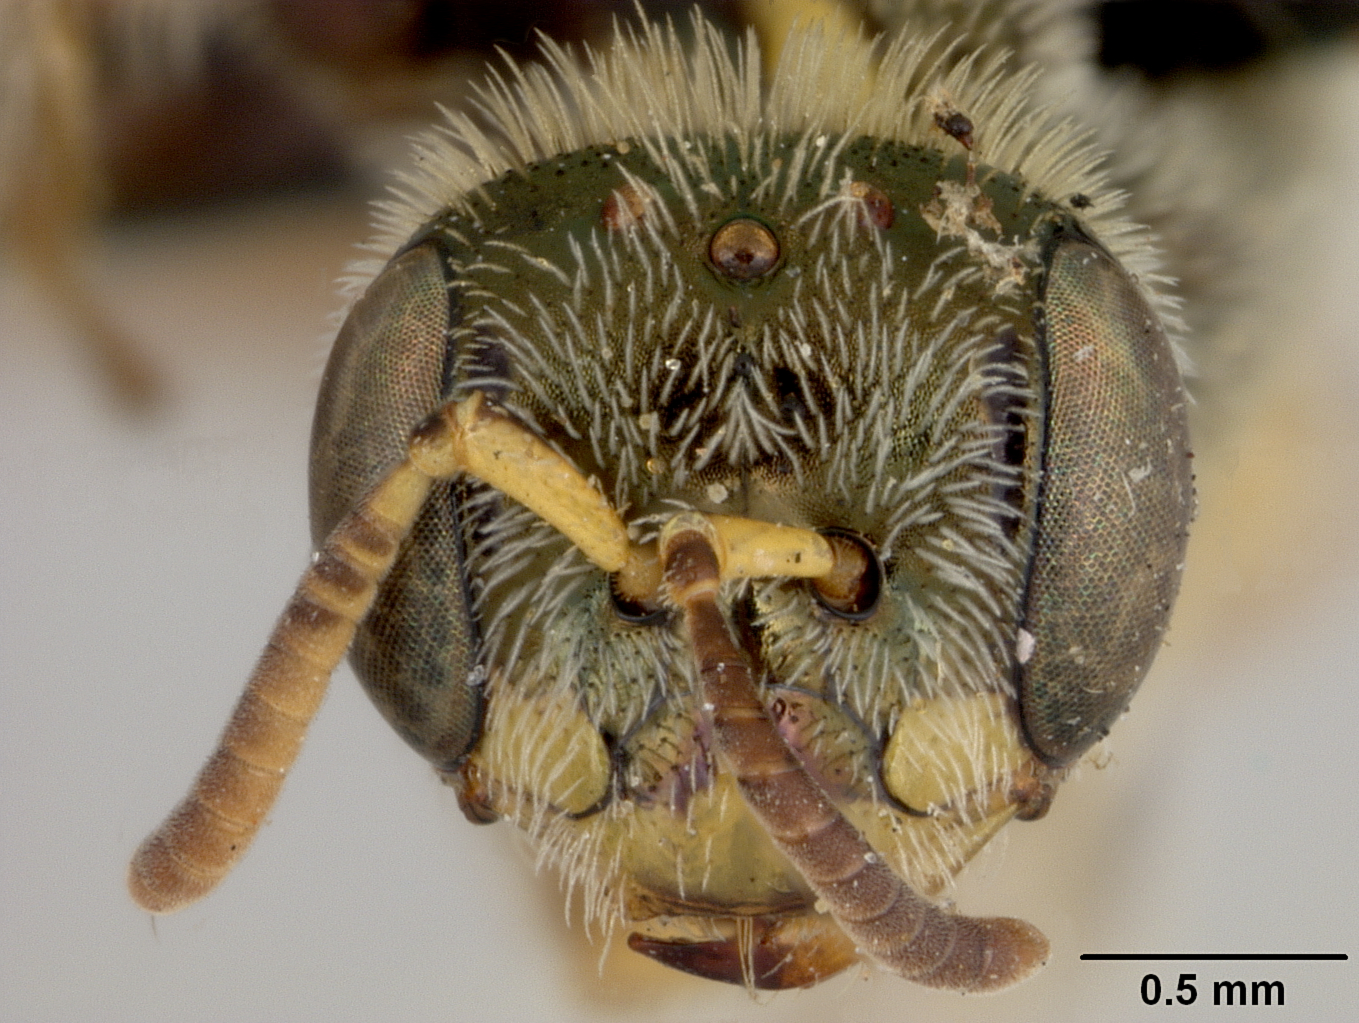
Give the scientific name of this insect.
Perdita coreopsidis
